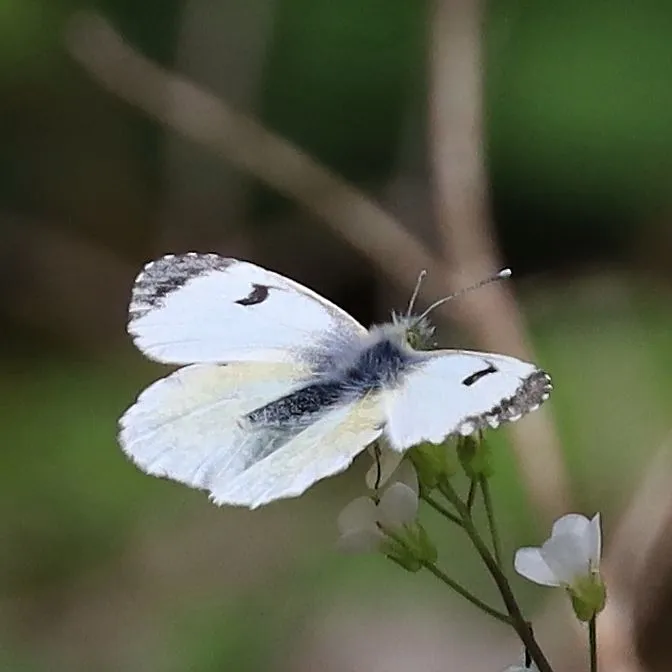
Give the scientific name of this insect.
Anthocharis cardamines
